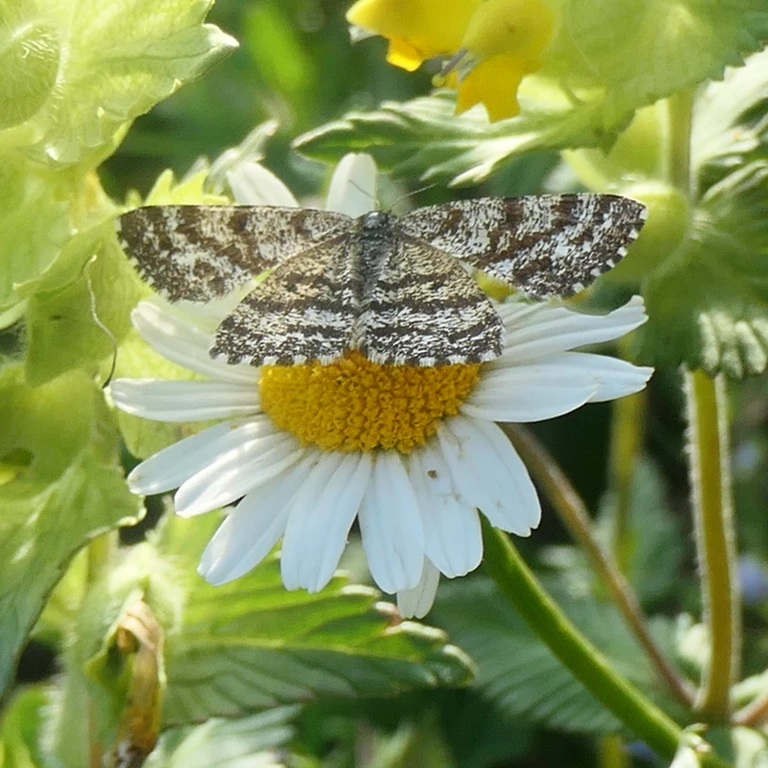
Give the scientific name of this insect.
Ematurga atomaria
